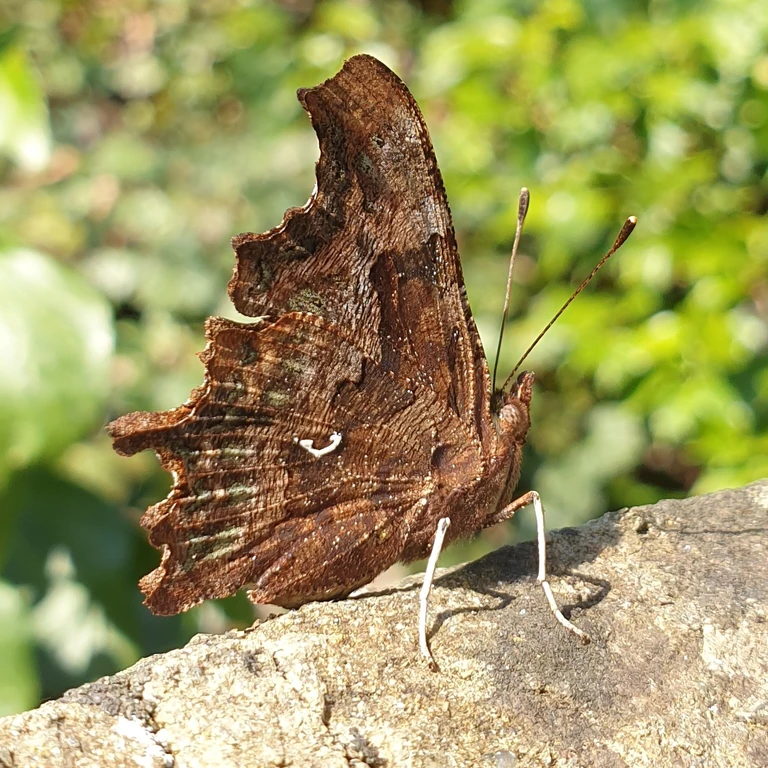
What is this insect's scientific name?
Polygonia c-album
